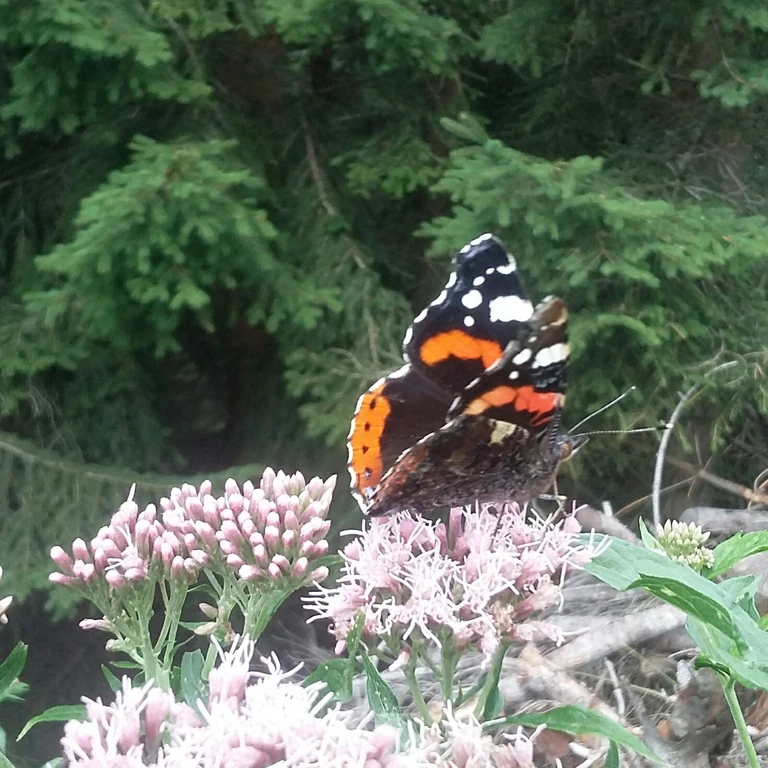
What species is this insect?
Vanessa atalanta
